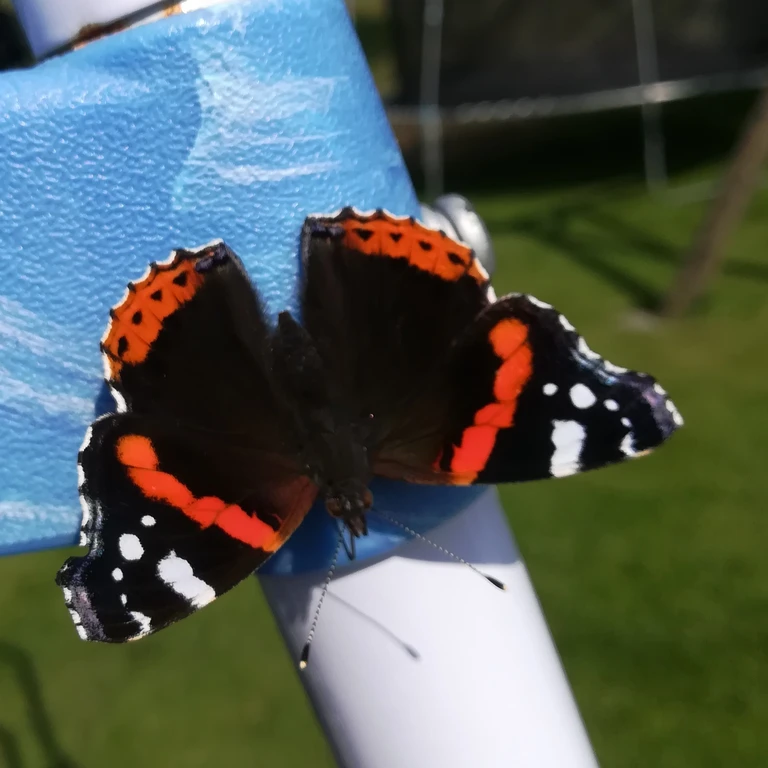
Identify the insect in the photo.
Vanessa atalanta
